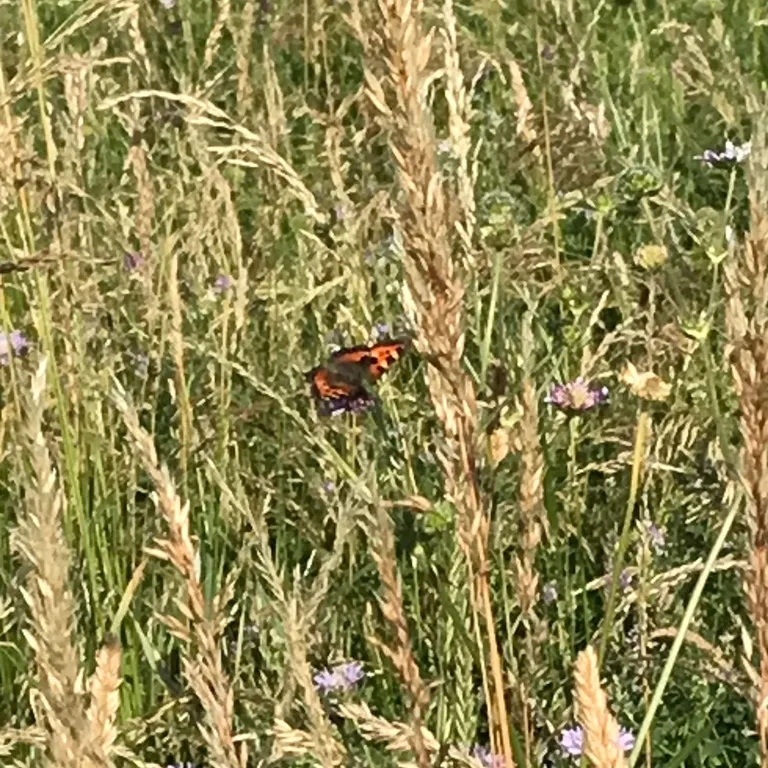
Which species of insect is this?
Aglais urticae
